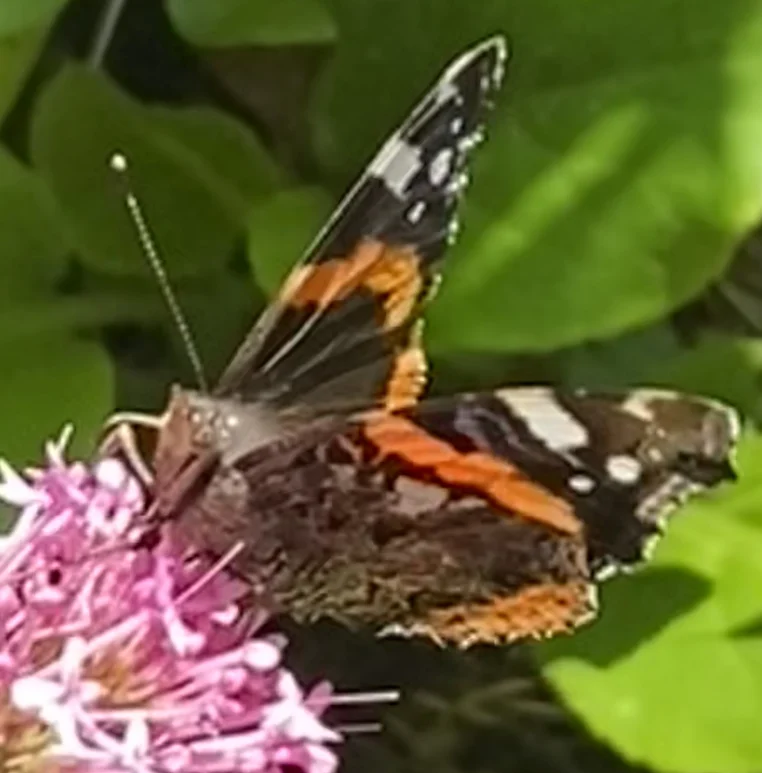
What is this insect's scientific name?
Vanessa atalanta
